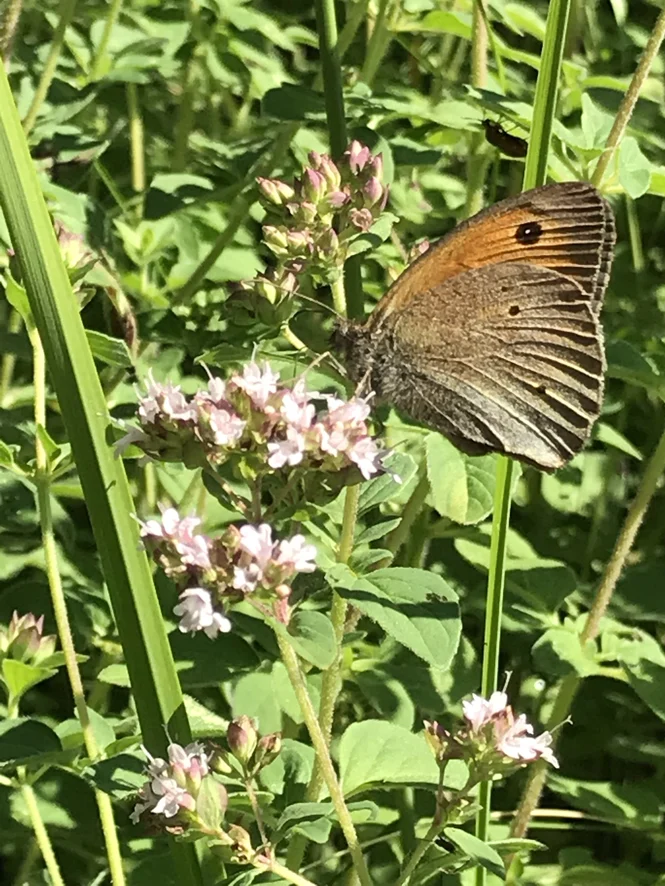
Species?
Maniola jurtina
